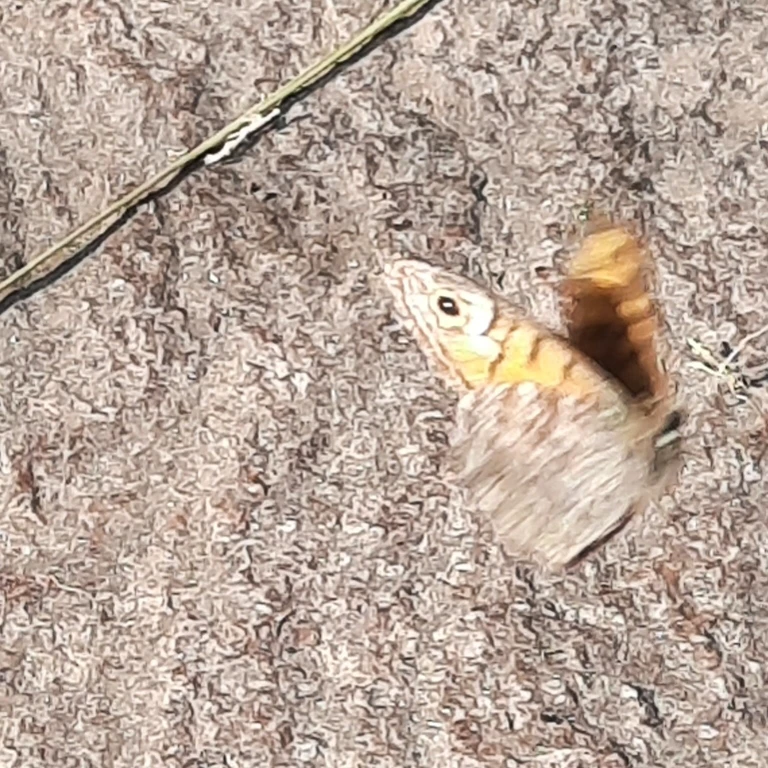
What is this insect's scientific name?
Lasiommata megera (also Pararge megera)
